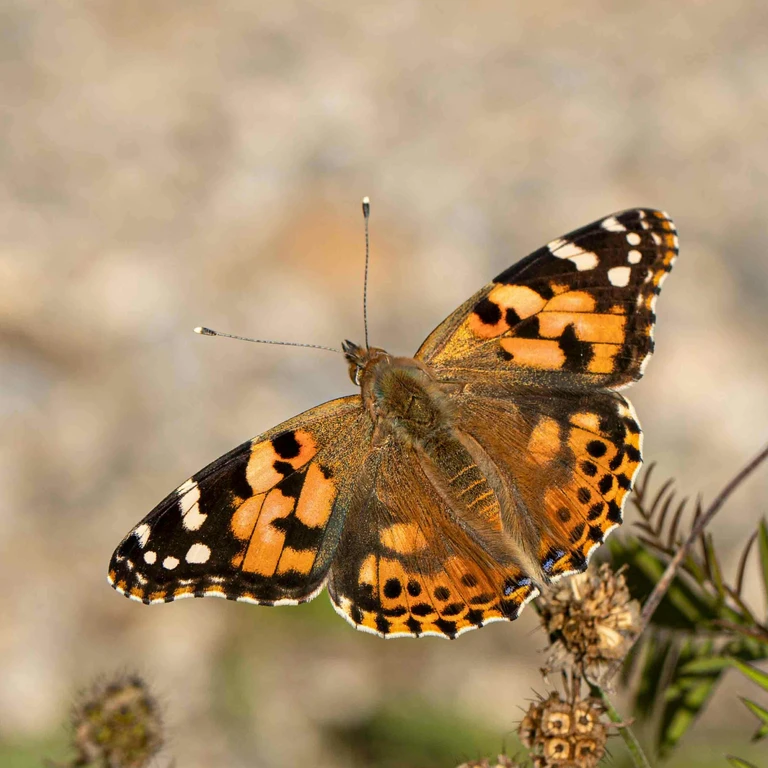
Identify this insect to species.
Vanessa cardui
